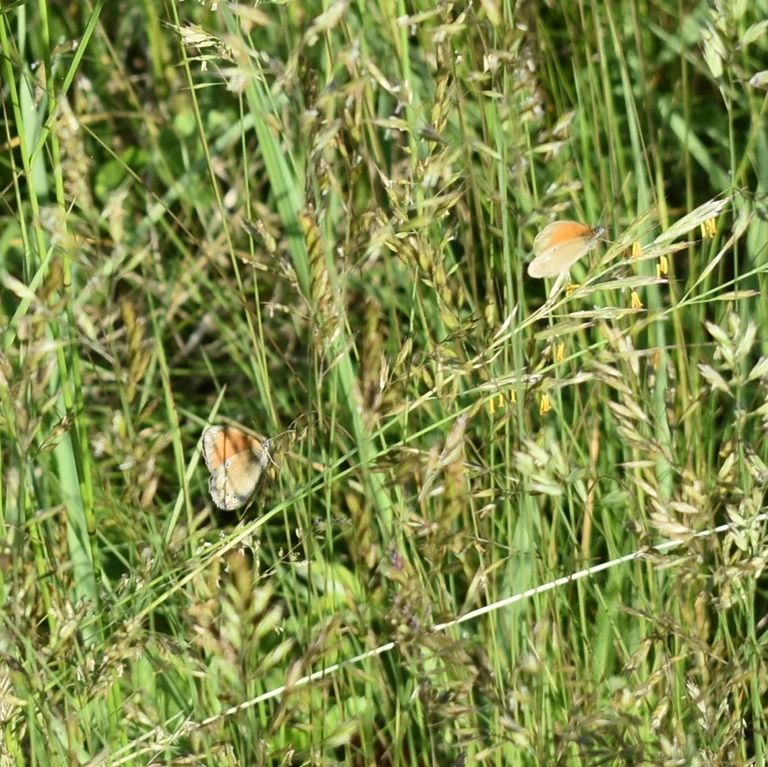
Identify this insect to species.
Coenonympha glycerion (also Coenonympha iphis)
